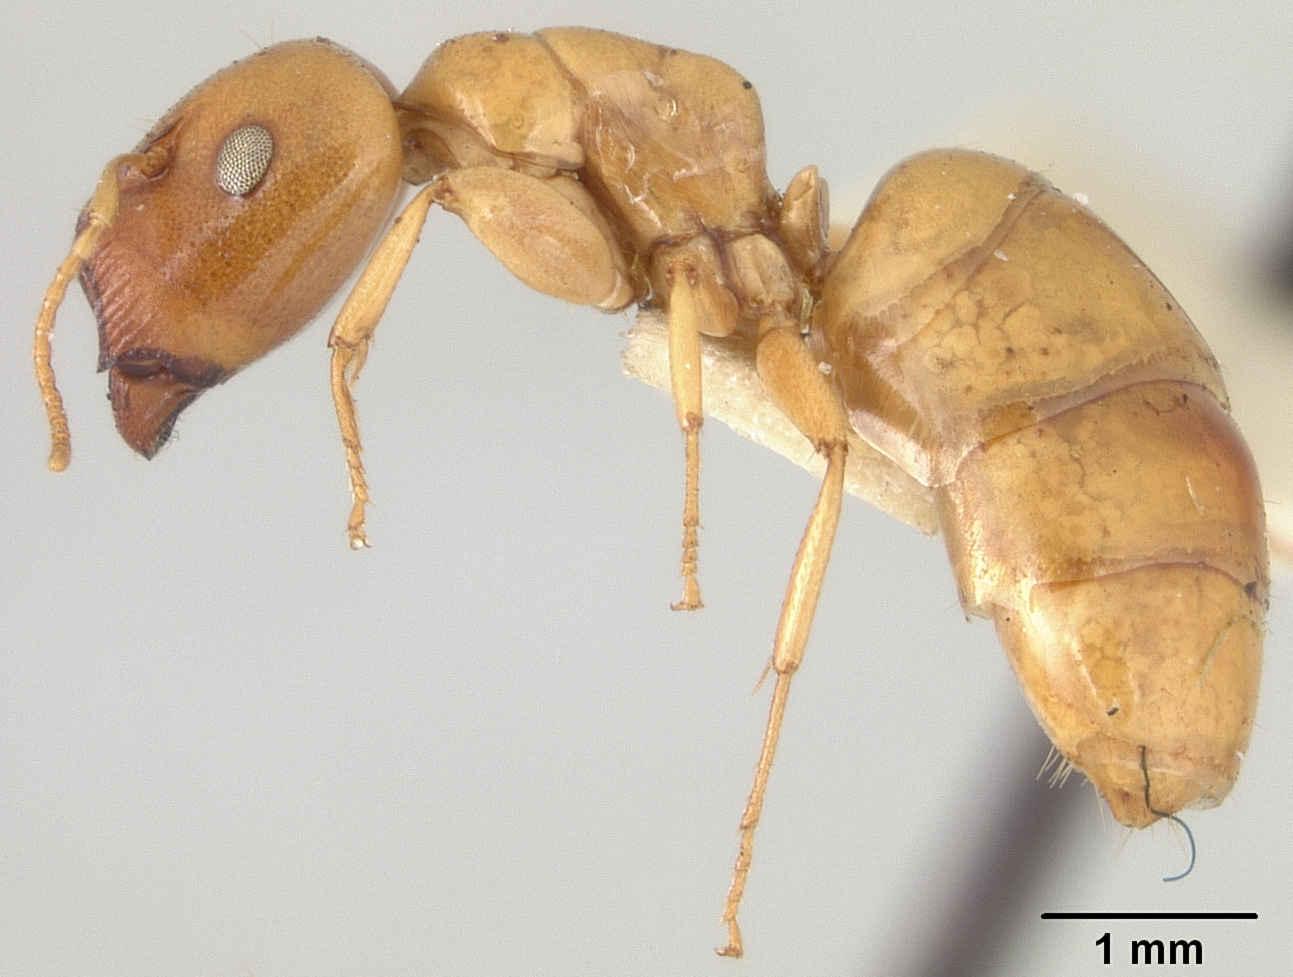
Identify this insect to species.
Camponotus elysii
